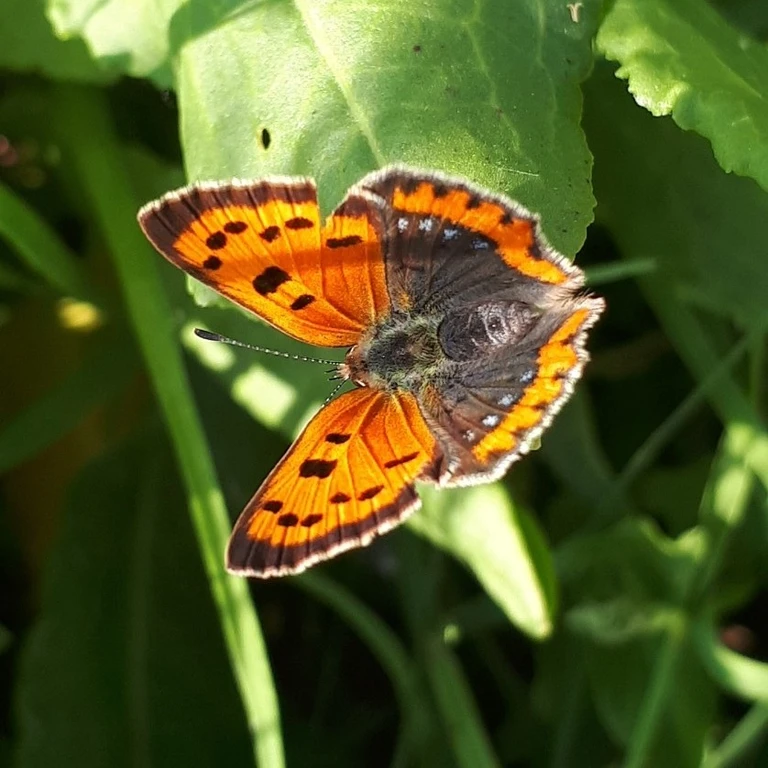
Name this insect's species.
Lycaena phlaeas
